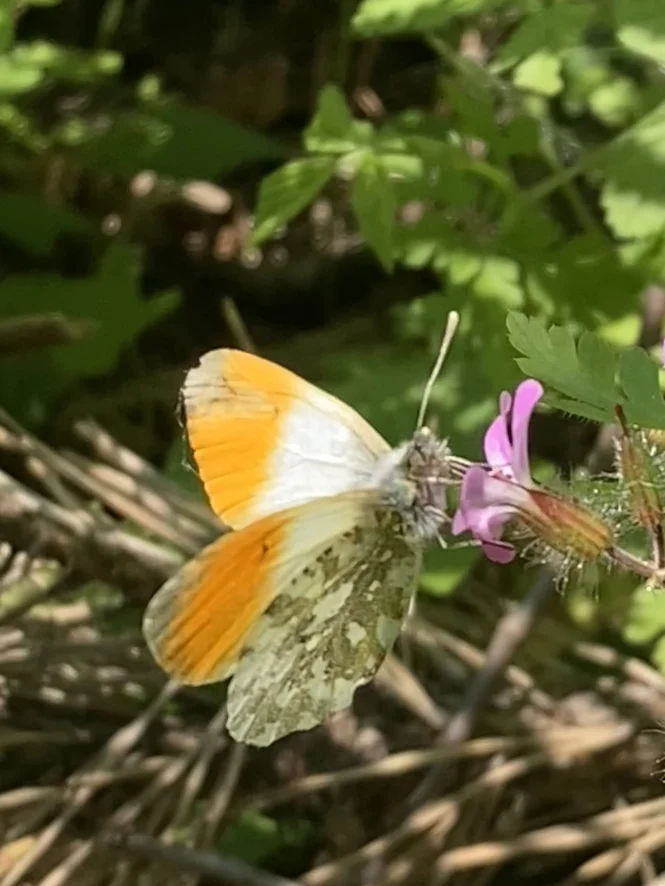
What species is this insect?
Anthocharis cardamines
